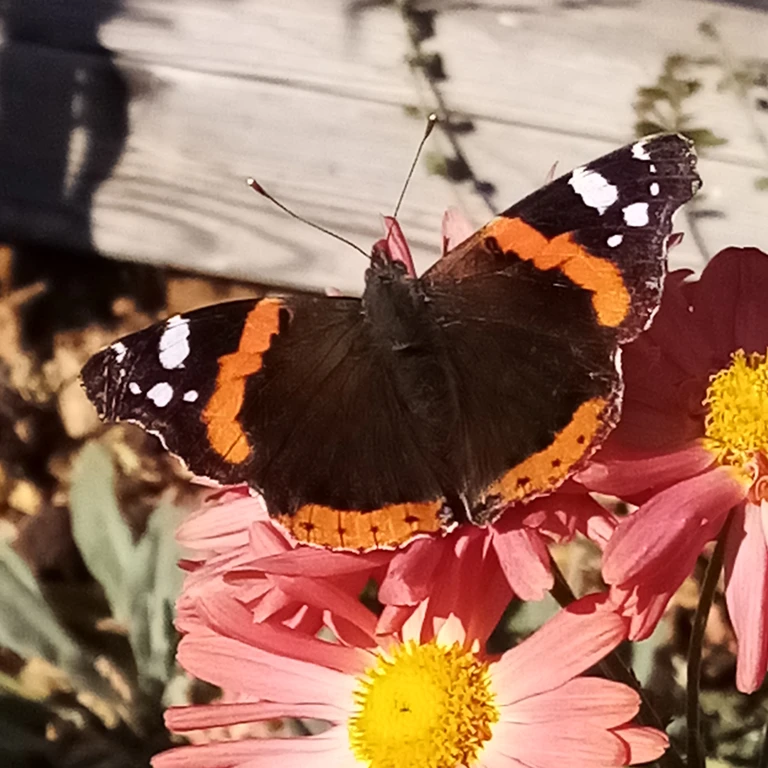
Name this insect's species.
Vanessa atalanta
